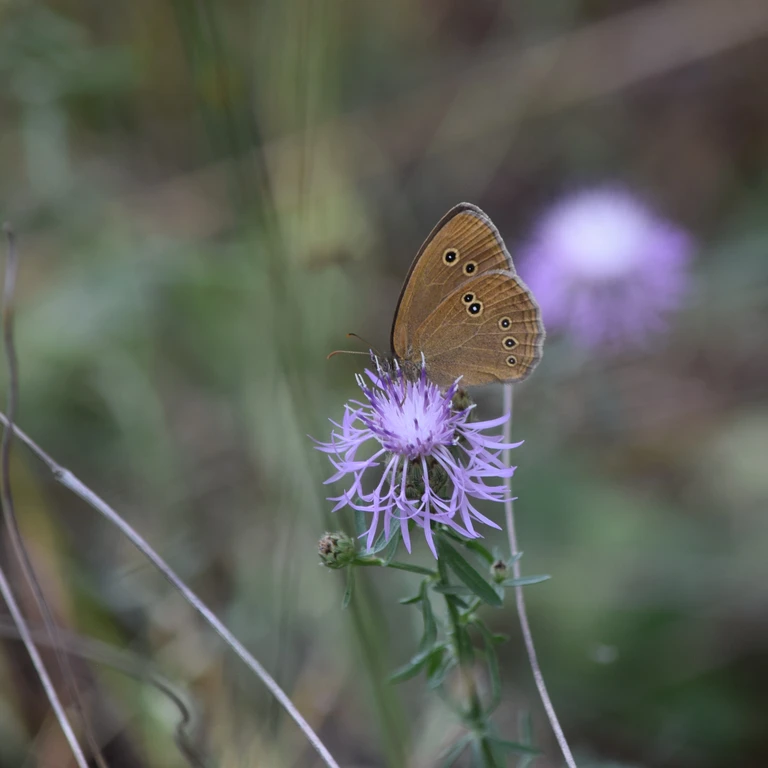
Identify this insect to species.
Aphantopus hyperantus
